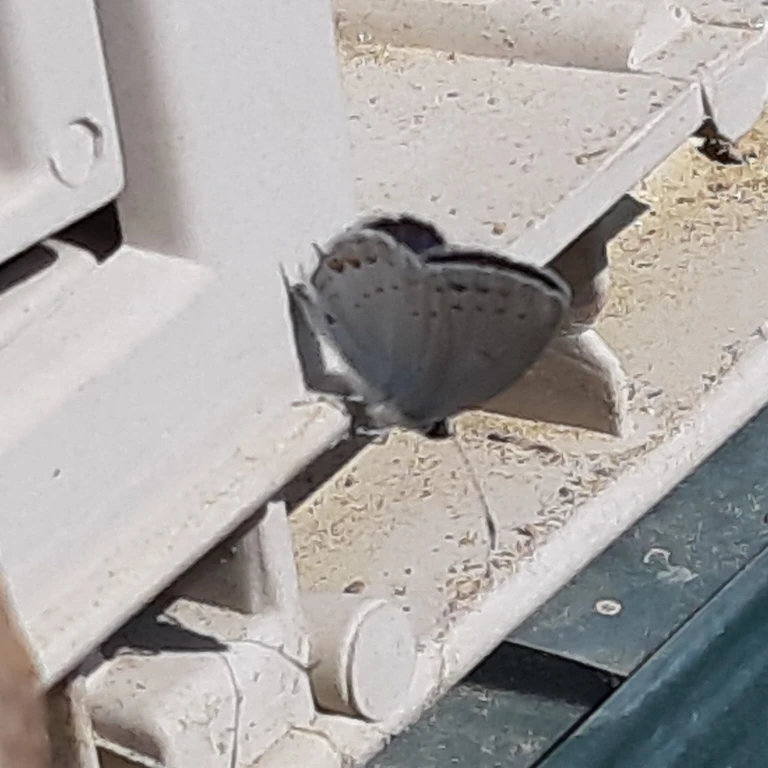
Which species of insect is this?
Cupido argiades (also Elkalyce argiades)
